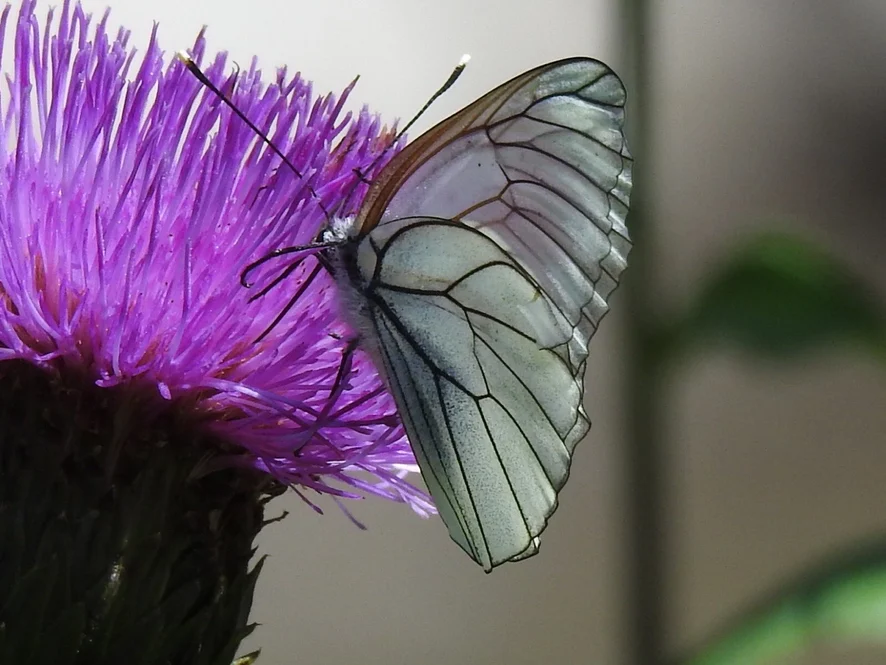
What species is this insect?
Aporia crataegi
